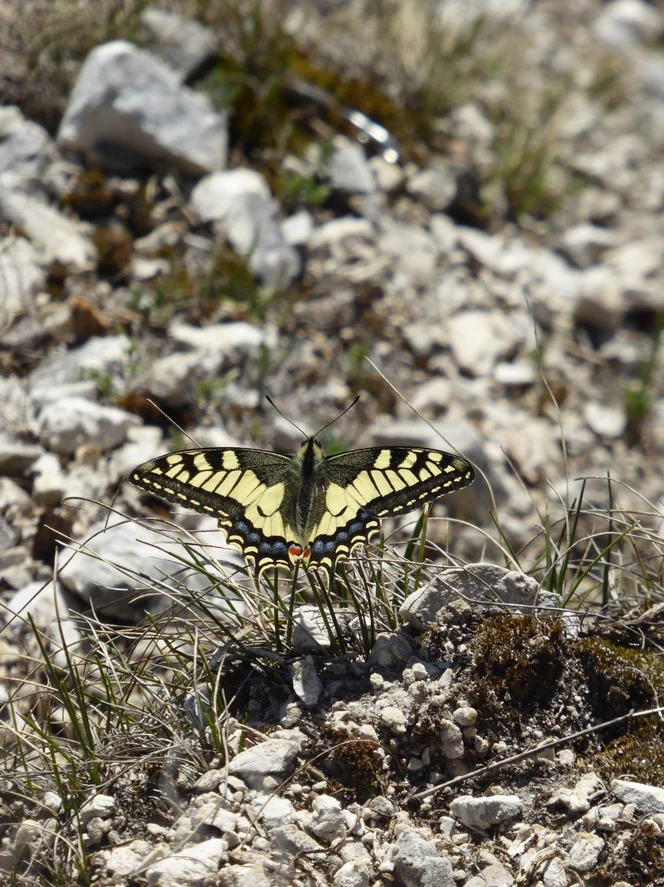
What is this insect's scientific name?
Papilio machaon
